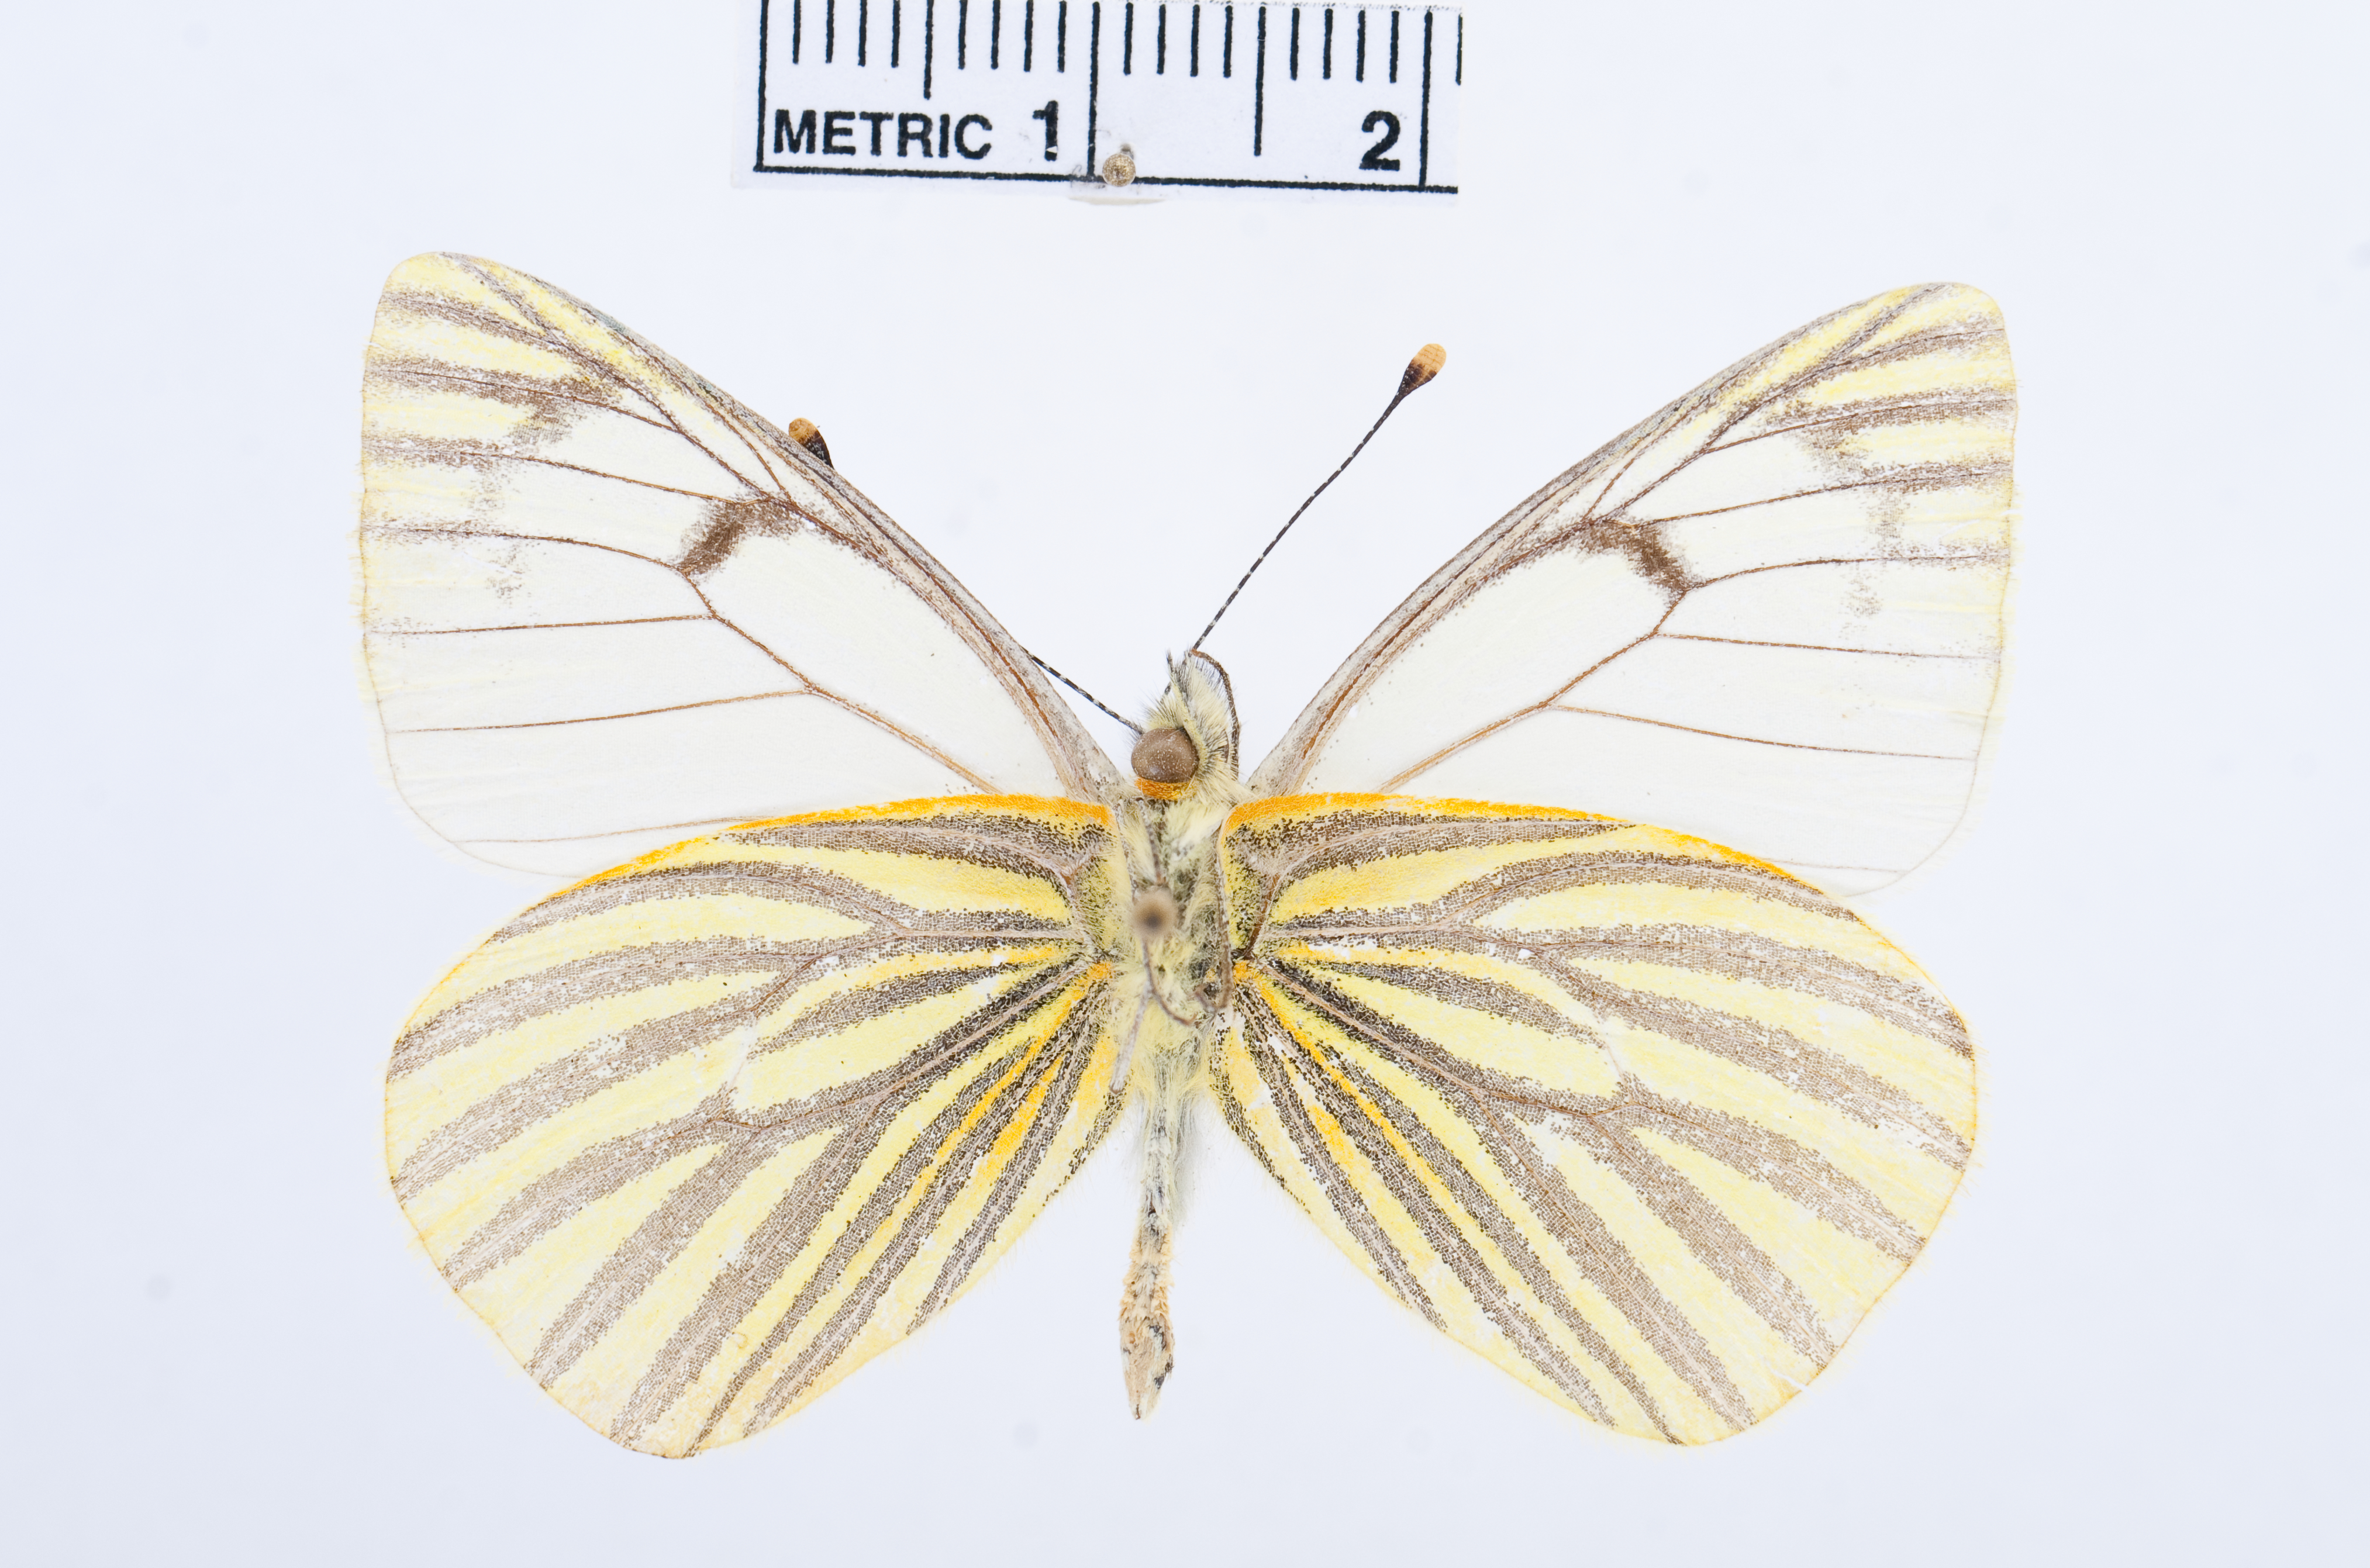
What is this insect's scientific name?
Tatochila inversa
